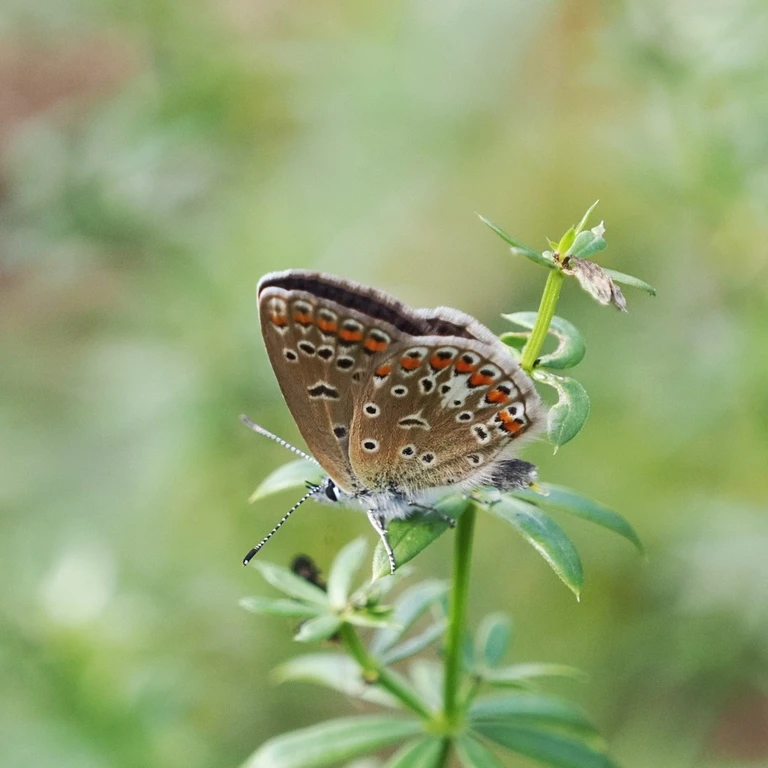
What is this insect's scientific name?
Polyommatus icarus
